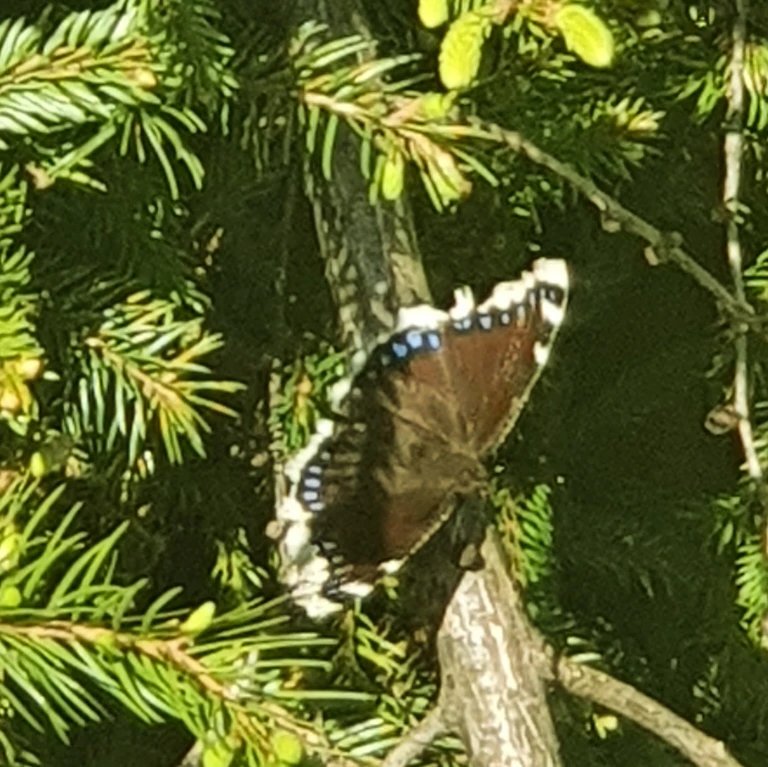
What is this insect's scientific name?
Nymphalis antiopa
